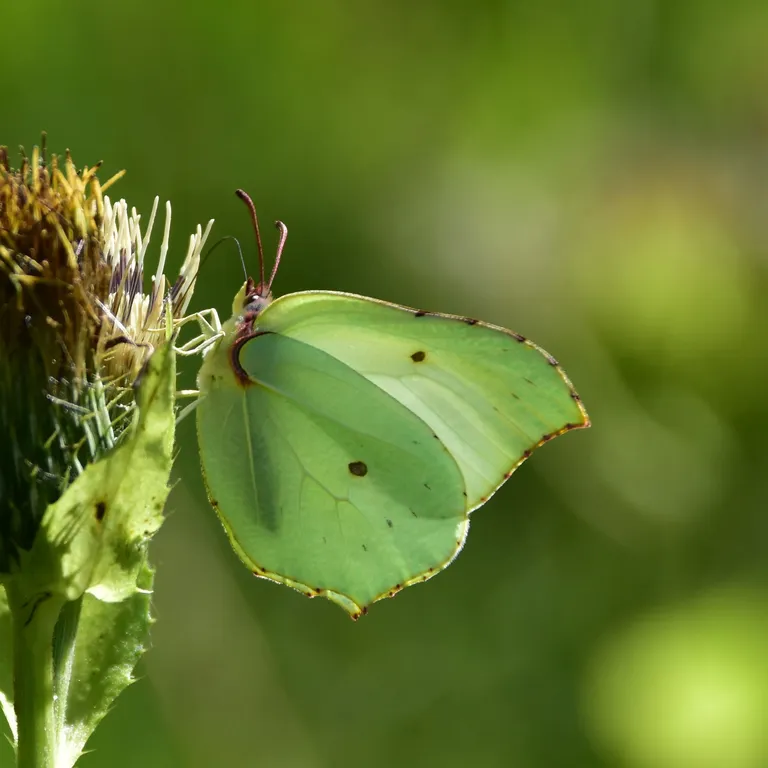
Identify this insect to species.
Gonepteryx rhamni
